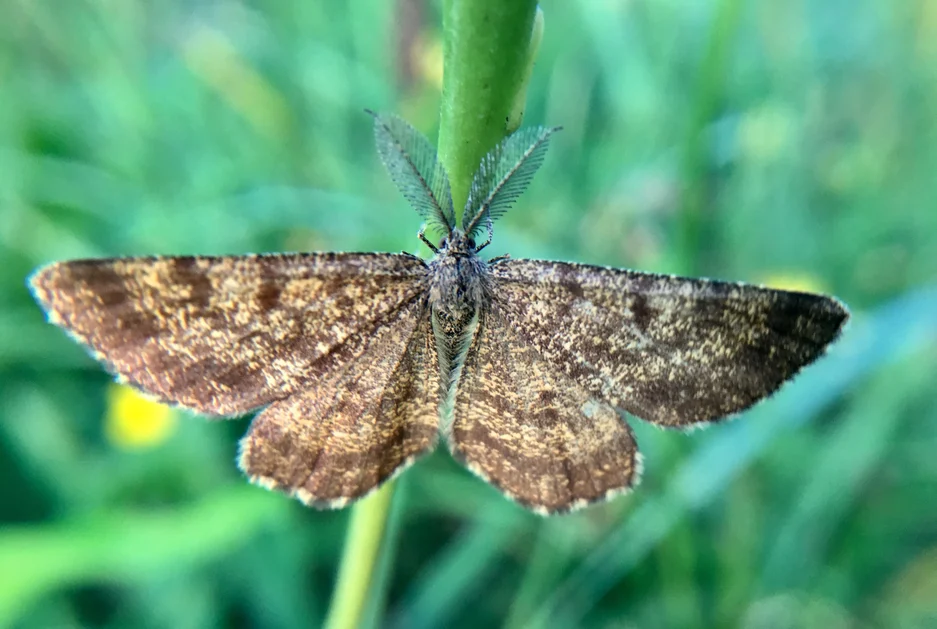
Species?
Ematurga atomaria
